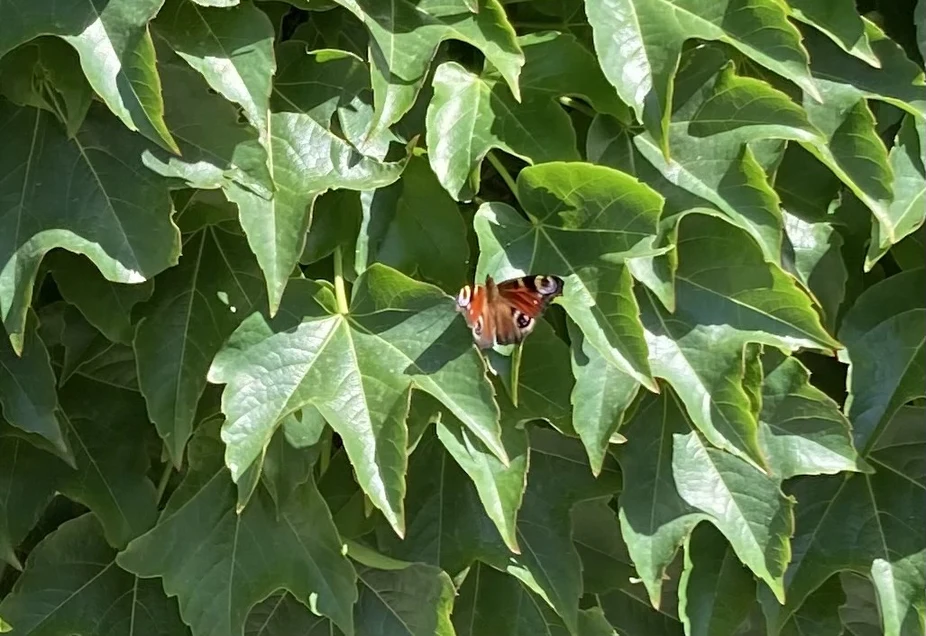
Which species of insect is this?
Aglais io
